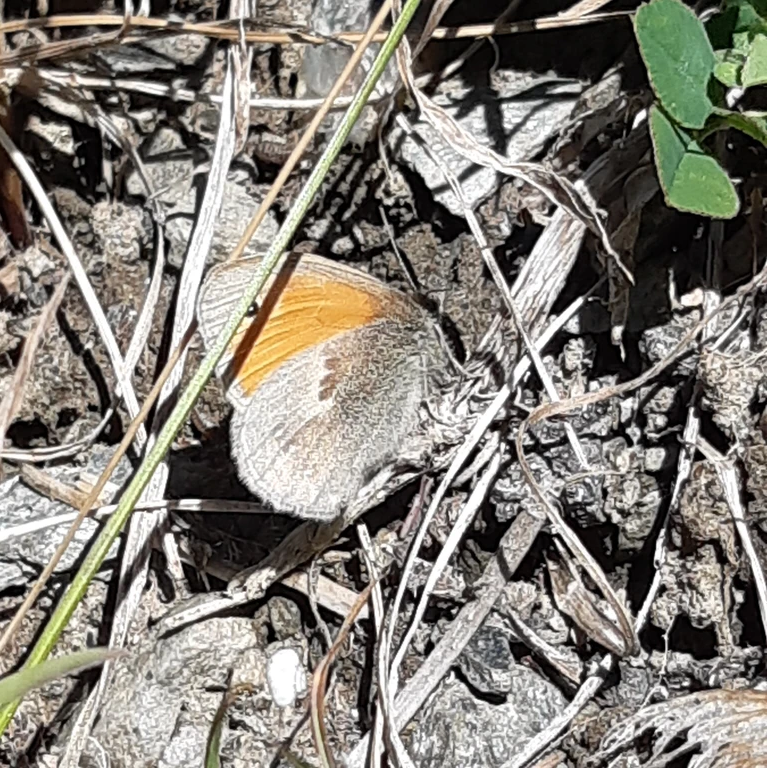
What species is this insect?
Coenonympha pamphilus
